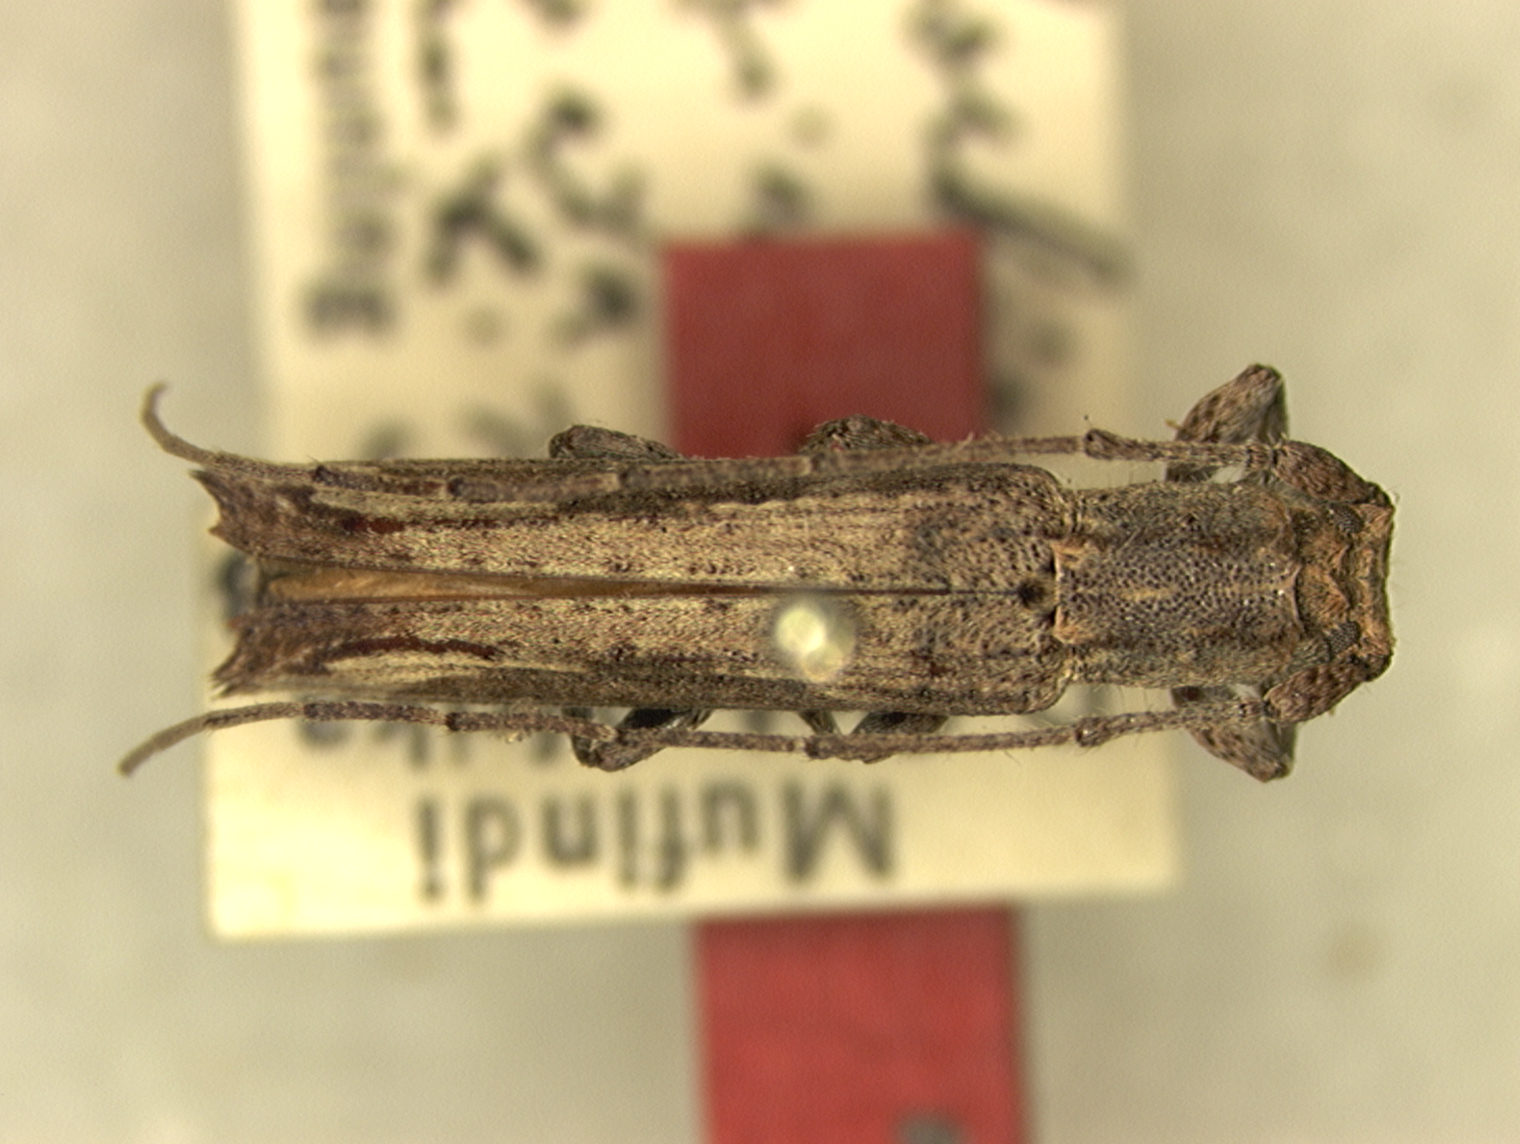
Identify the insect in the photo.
Batrachorhina excavata
